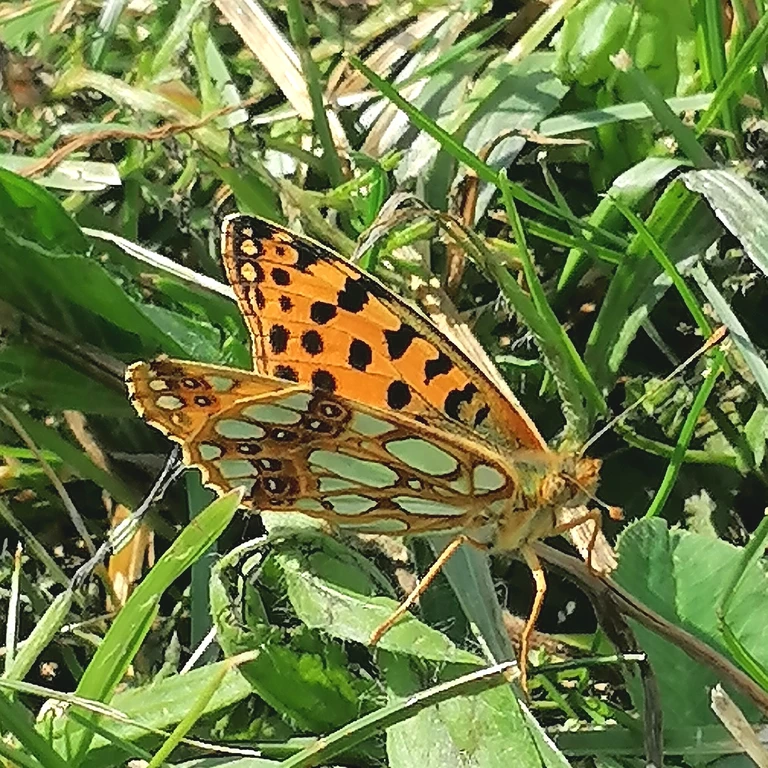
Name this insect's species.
Issoria lathonia
